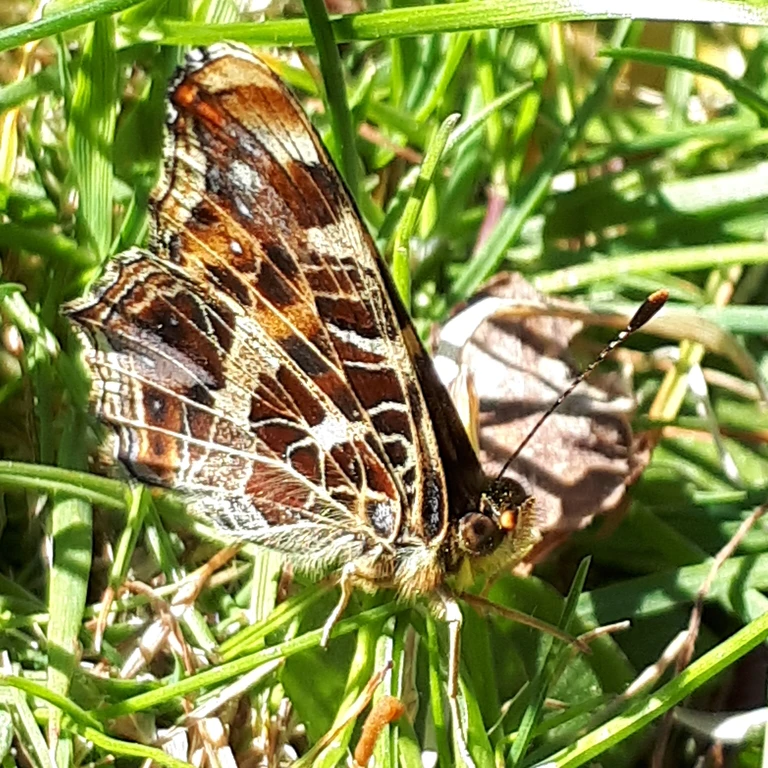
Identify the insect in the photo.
Araschnia levana
